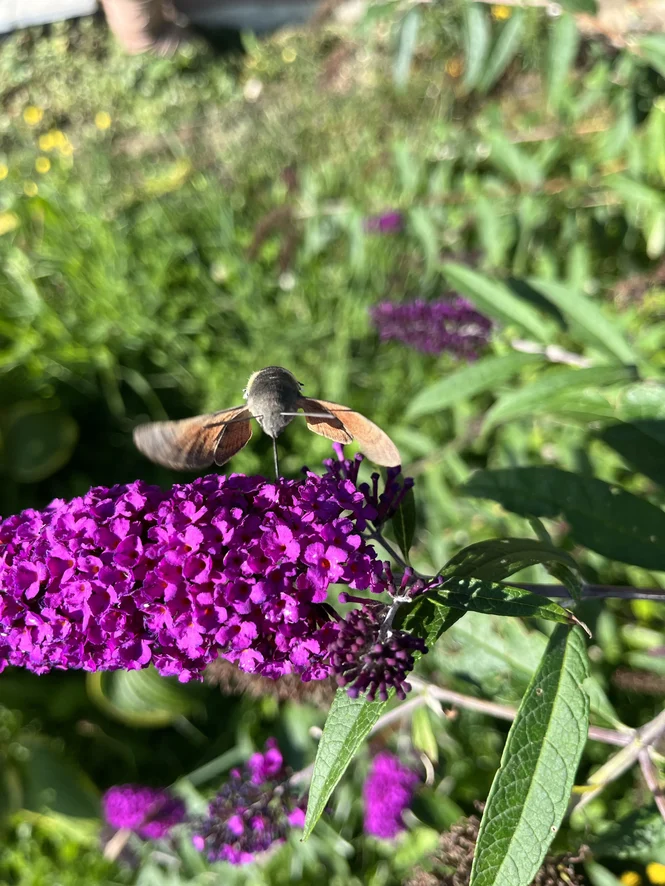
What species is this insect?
Macroglossum stellatarum
